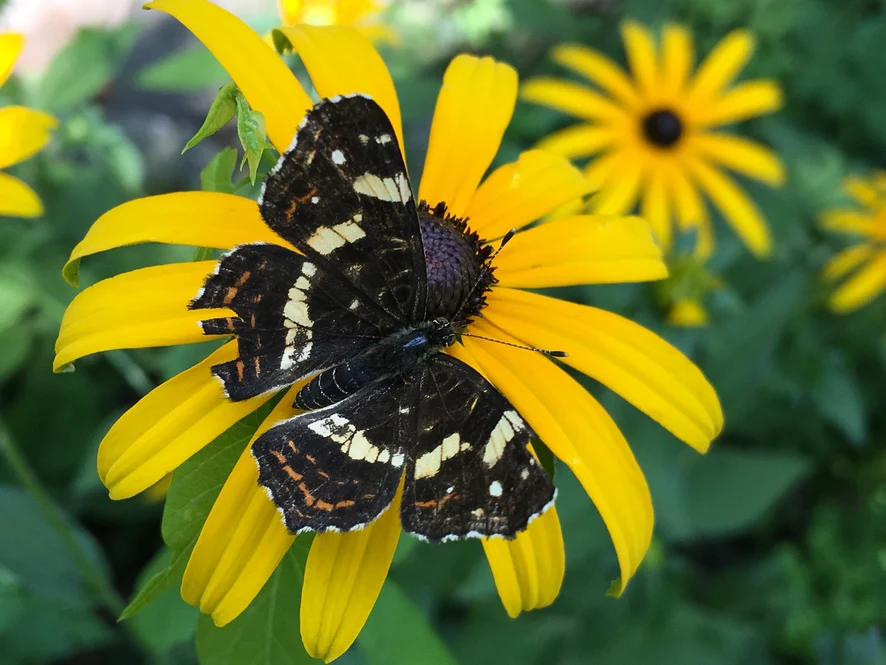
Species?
Araschnia levana
